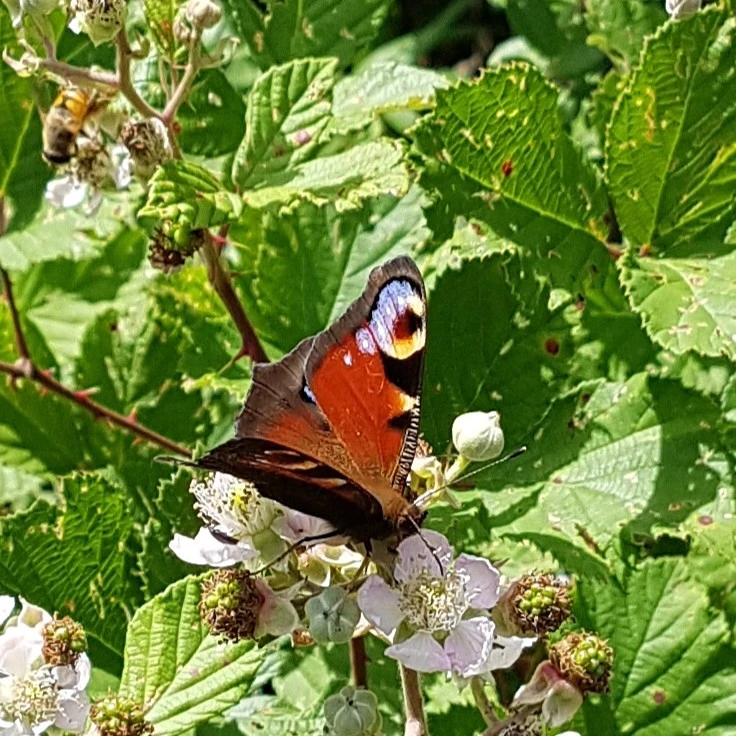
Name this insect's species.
Aglais io
